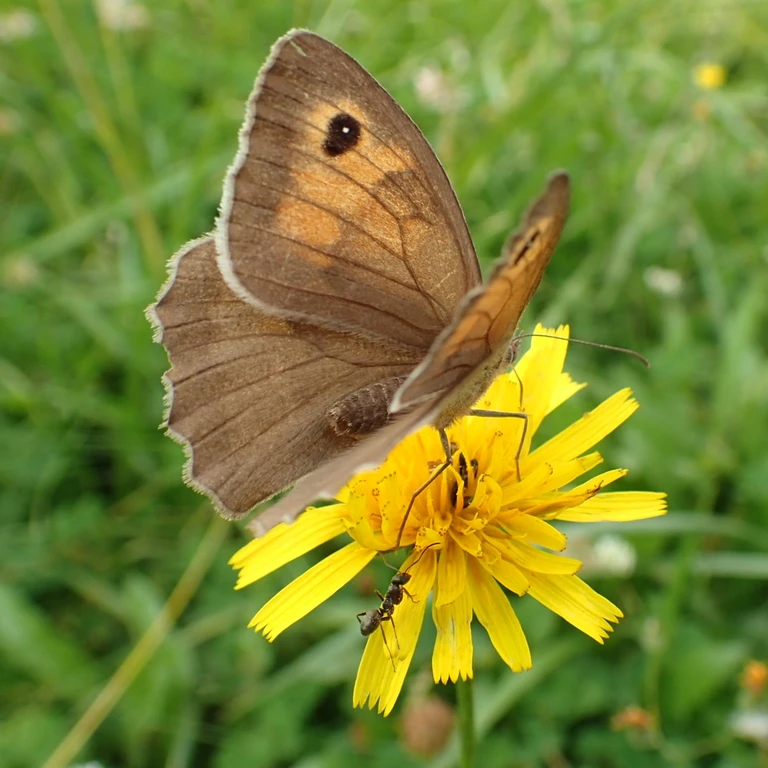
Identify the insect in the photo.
Maniola jurtina
